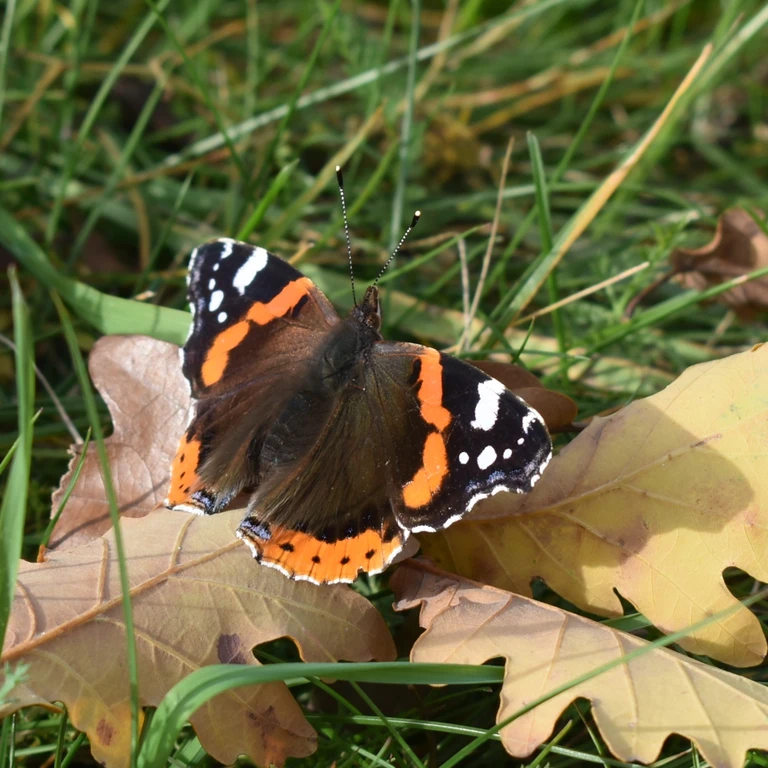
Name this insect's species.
Vanessa atalanta
